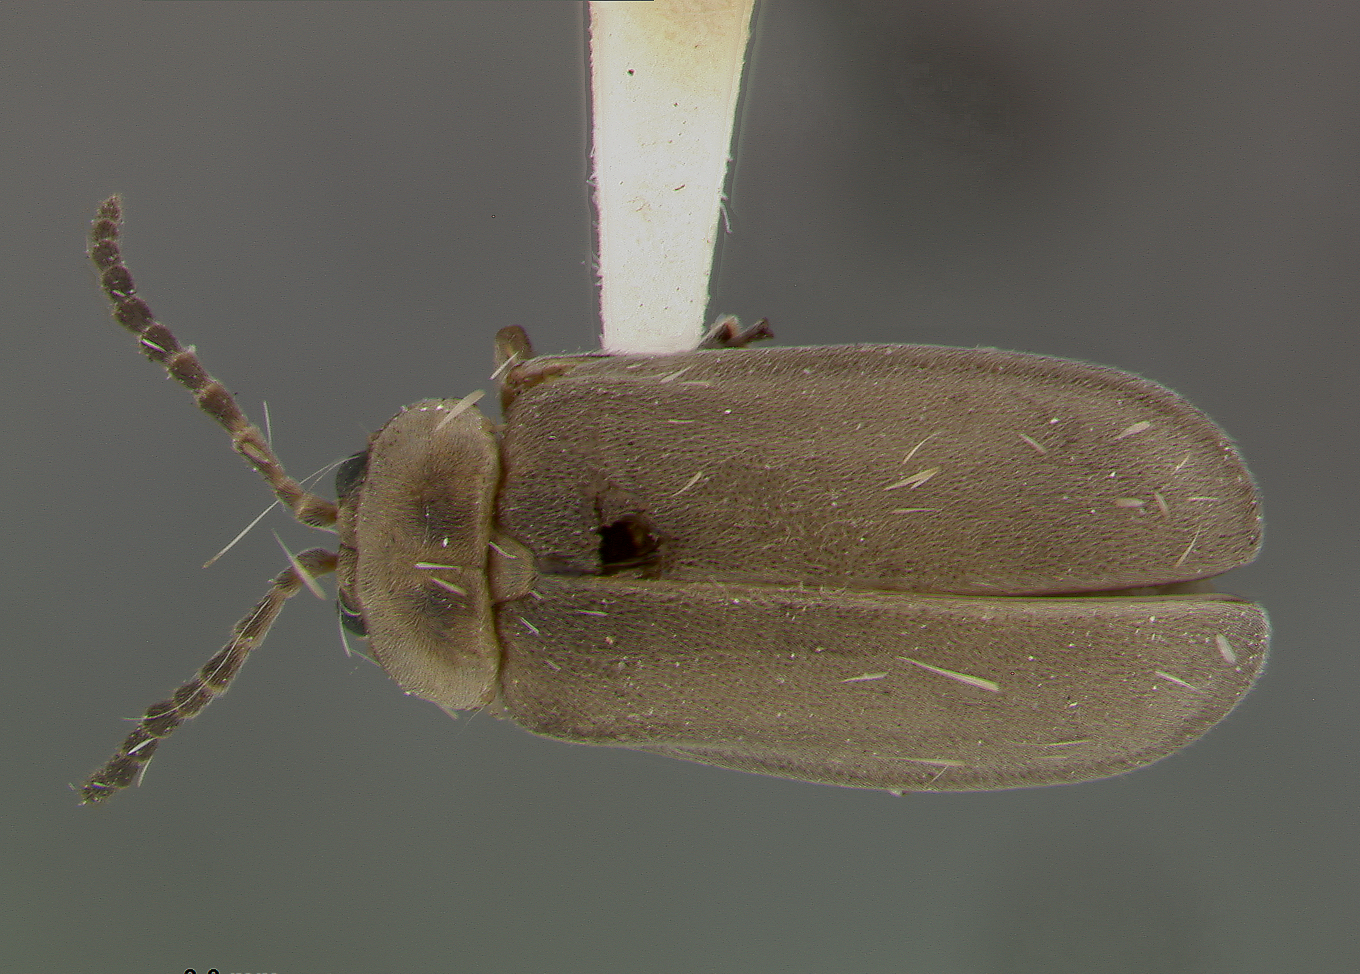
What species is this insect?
Schematiza cordiae
